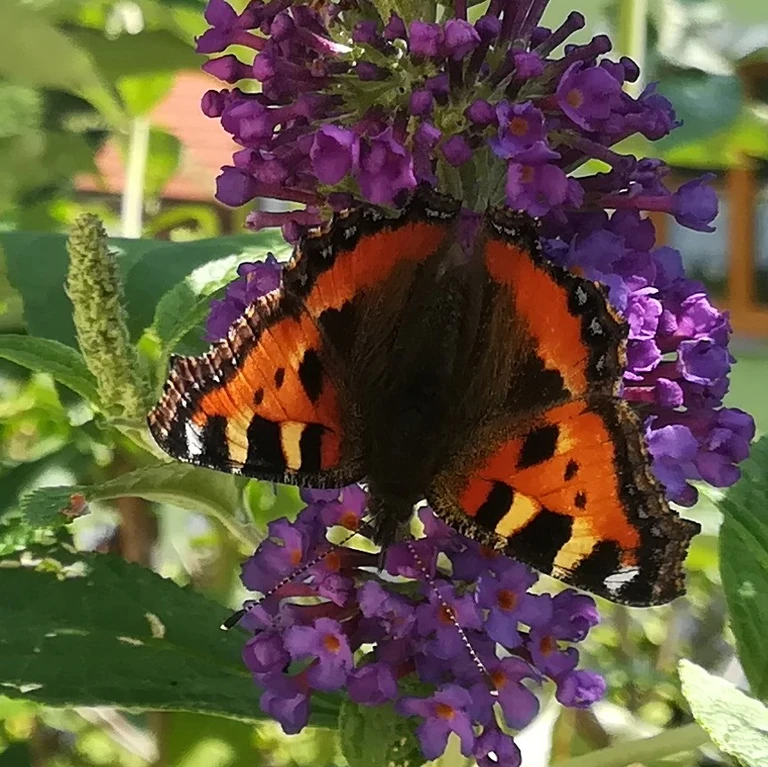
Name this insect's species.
Aglais urticae
